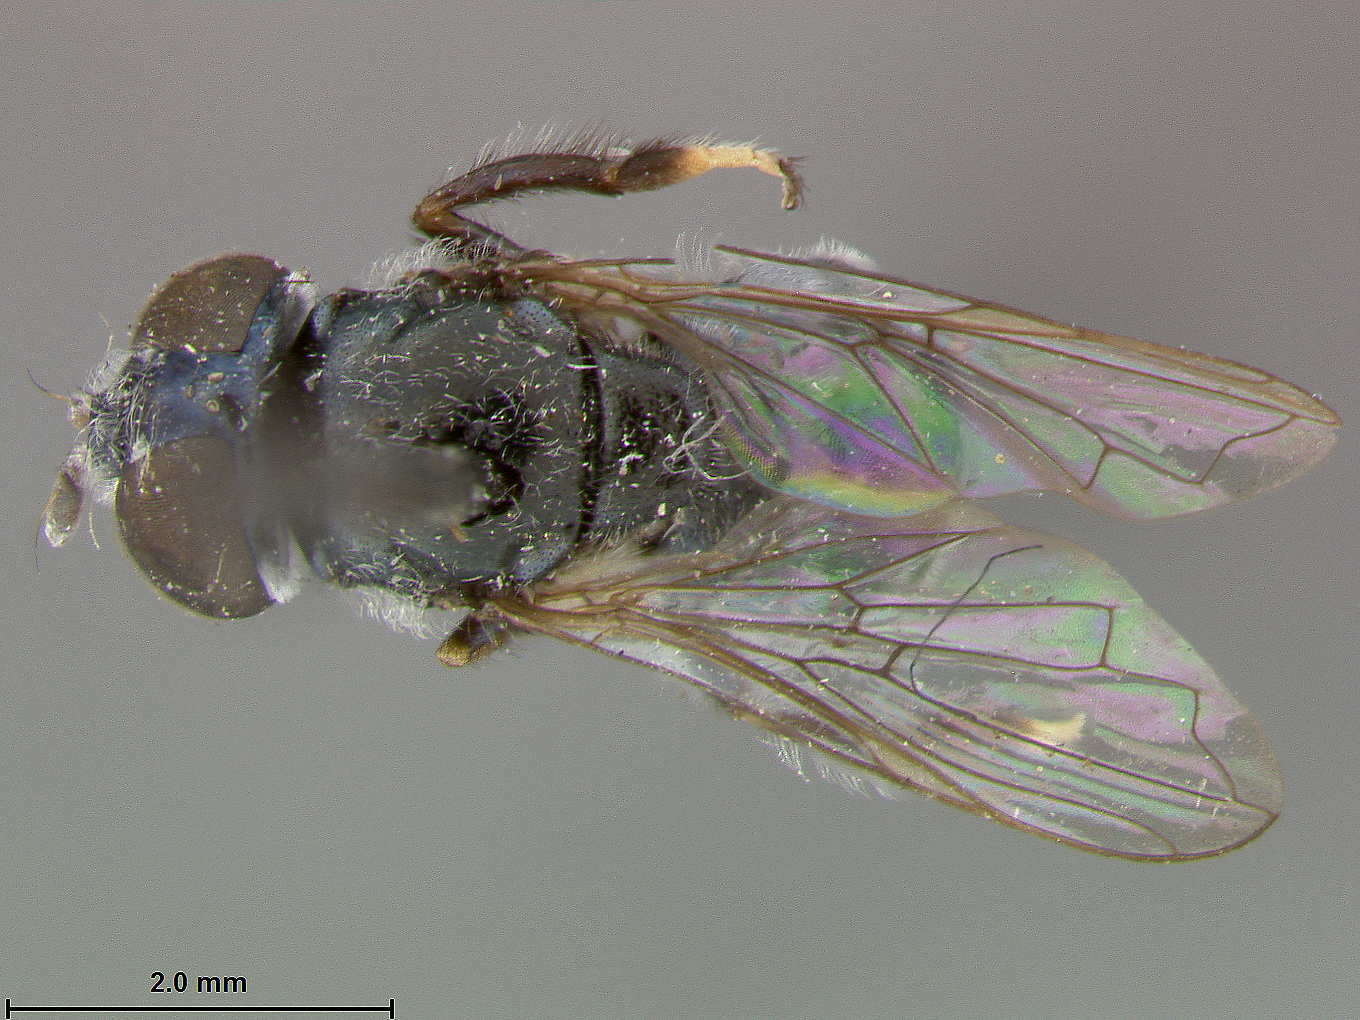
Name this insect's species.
Pipizella banksi
